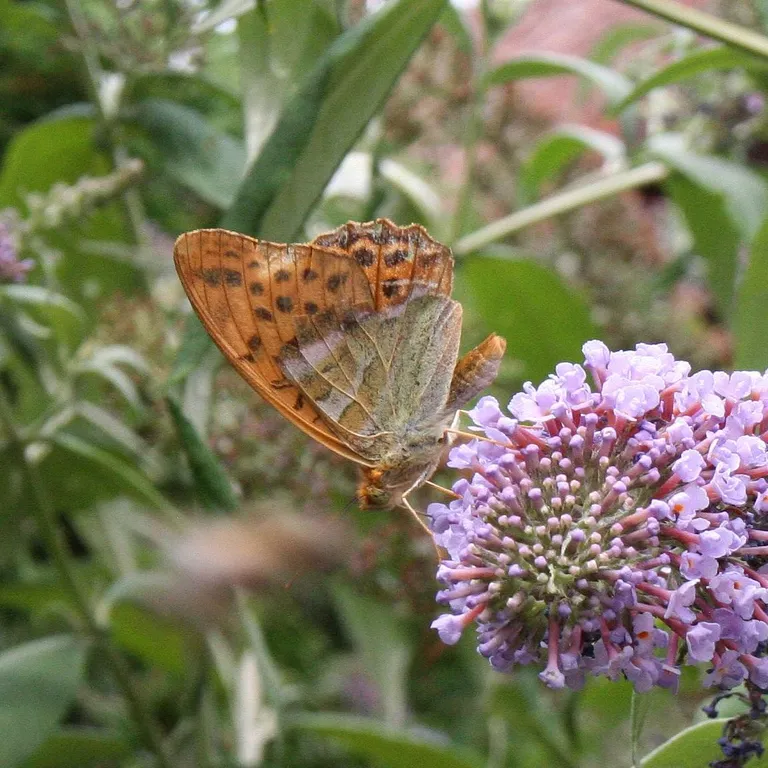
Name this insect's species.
Argynnis paphia
